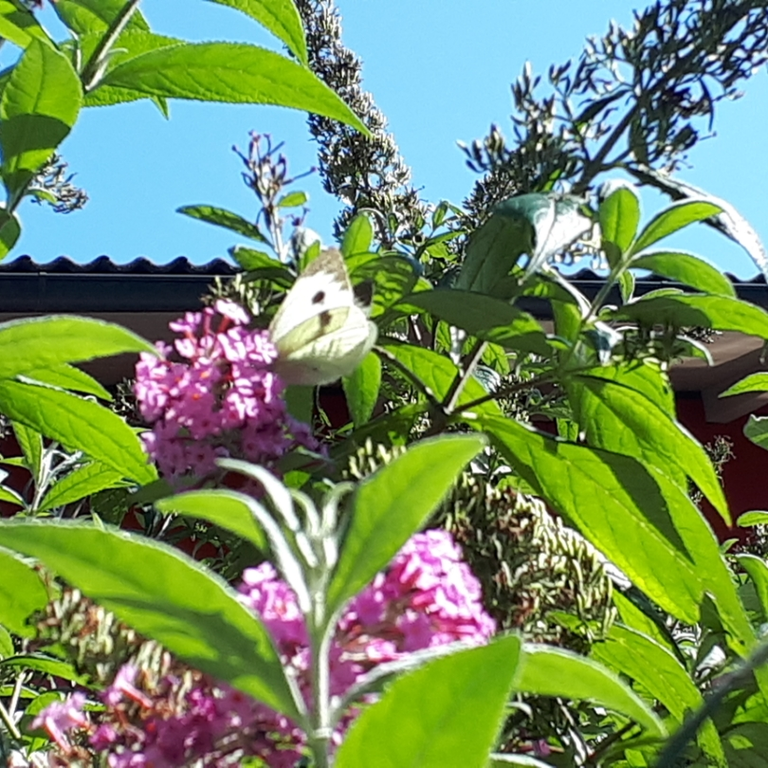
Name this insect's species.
Pieris brassicae
